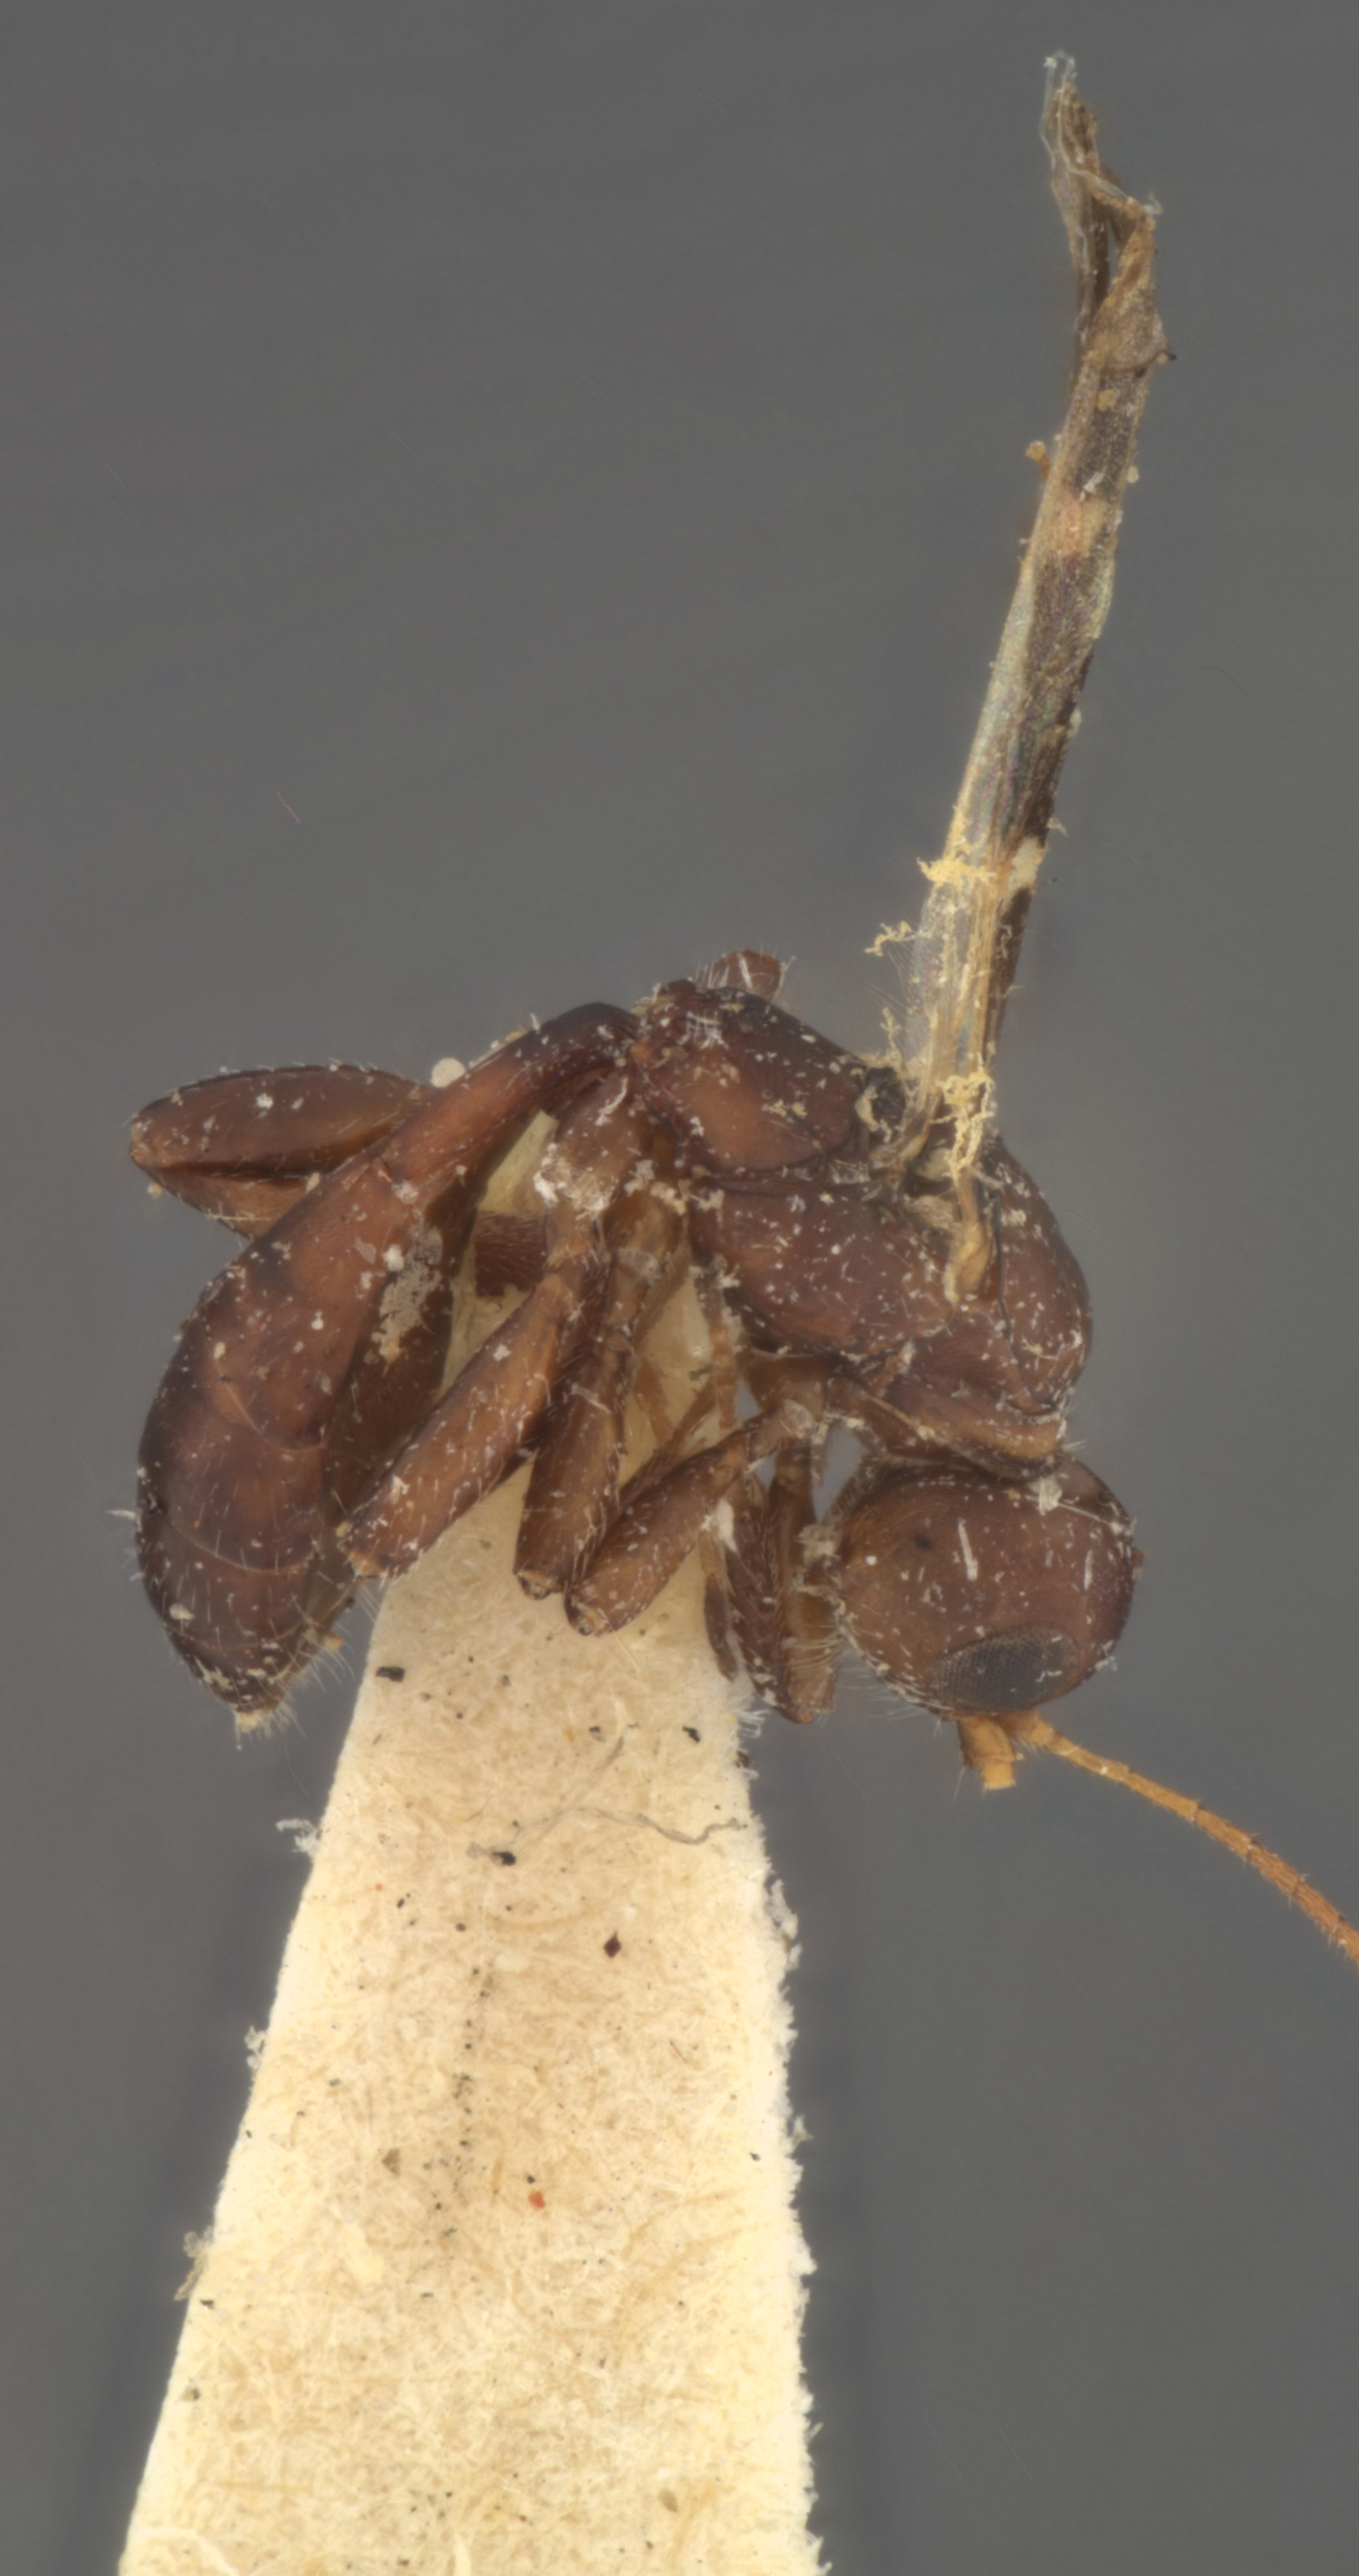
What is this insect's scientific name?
Platyspathius pictipennis
